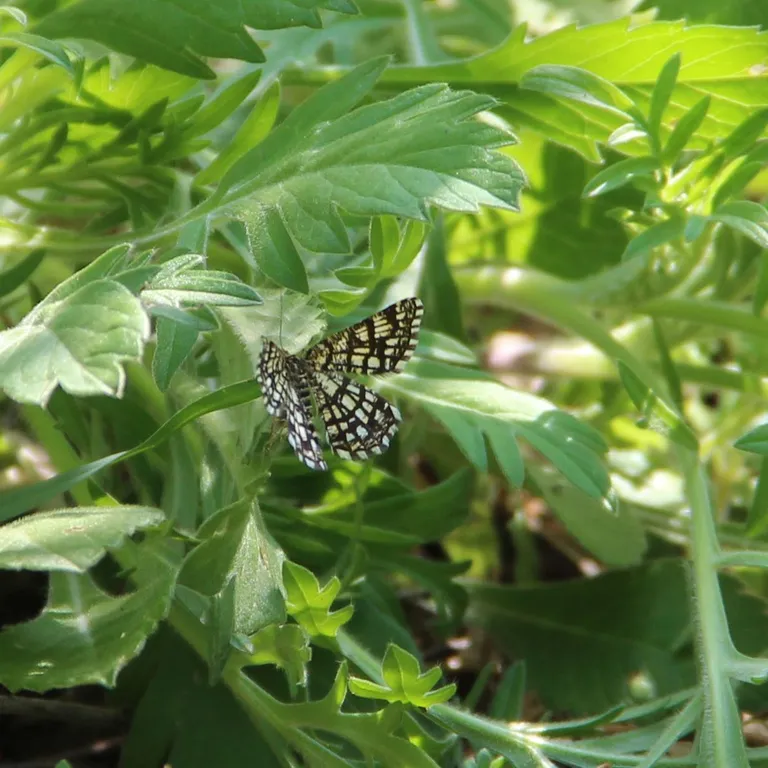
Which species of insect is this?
Chiasmia clathrata
